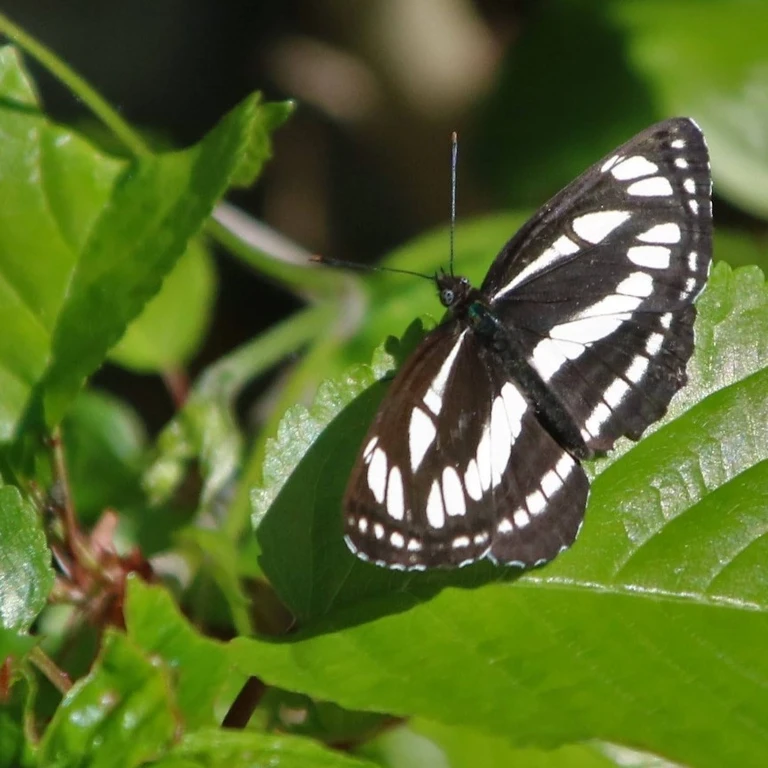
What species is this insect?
Neptis sappho
